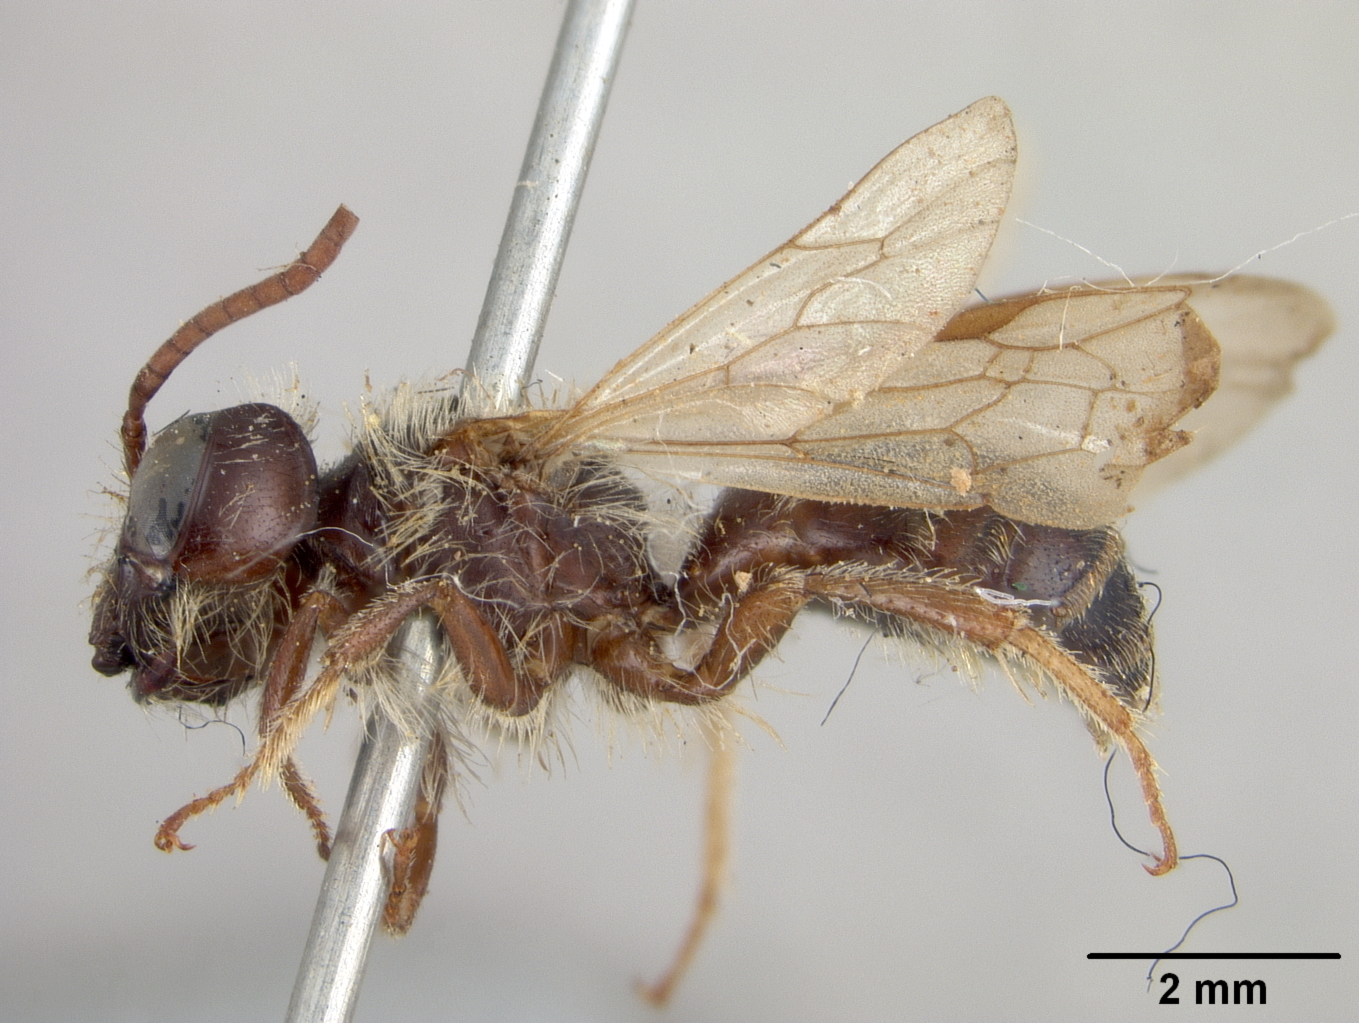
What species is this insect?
Andrena platyparia
